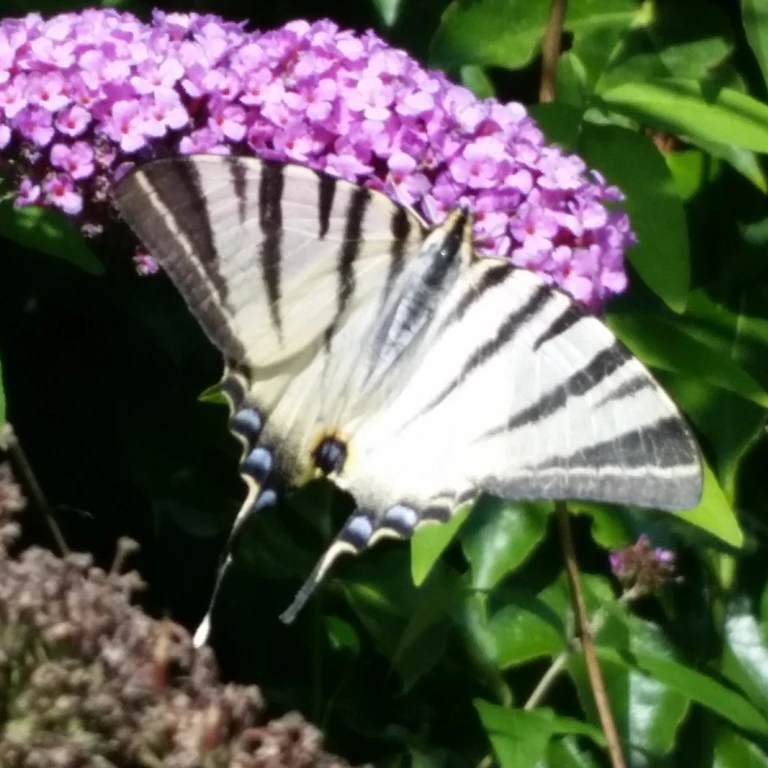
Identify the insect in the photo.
Iphiclides podalirius
